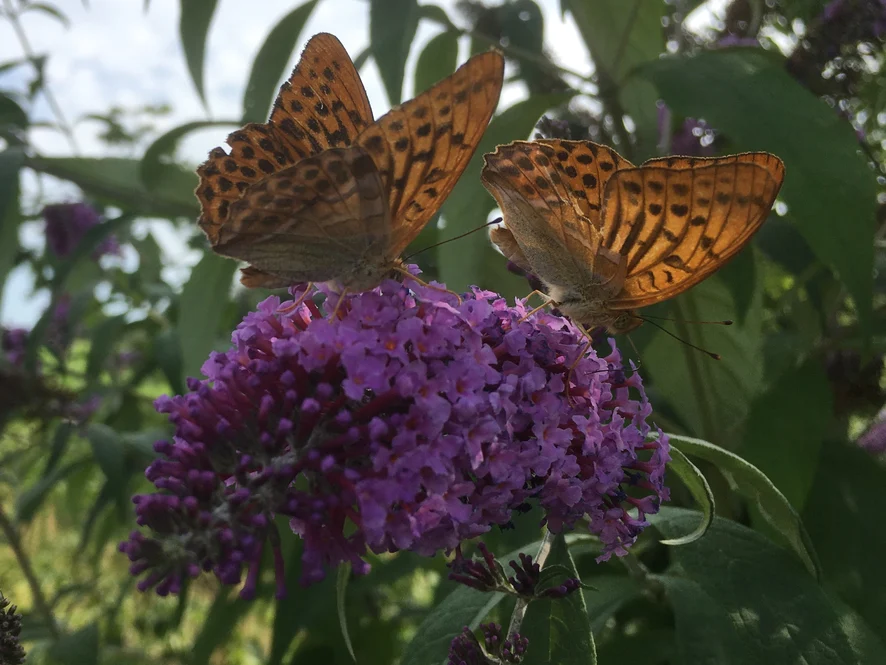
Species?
Argynnis paphia
